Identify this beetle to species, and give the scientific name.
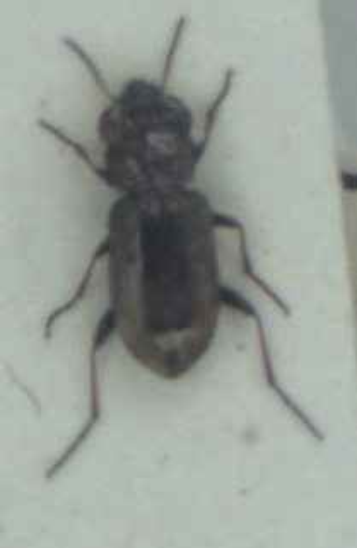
Notiophilus biguttatus
